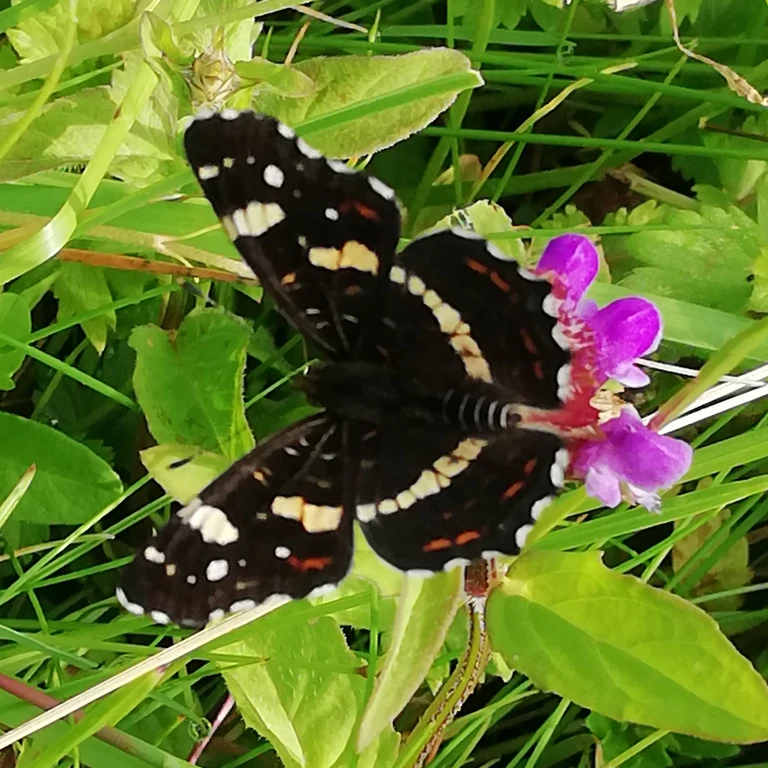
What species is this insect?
Araschnia levana
